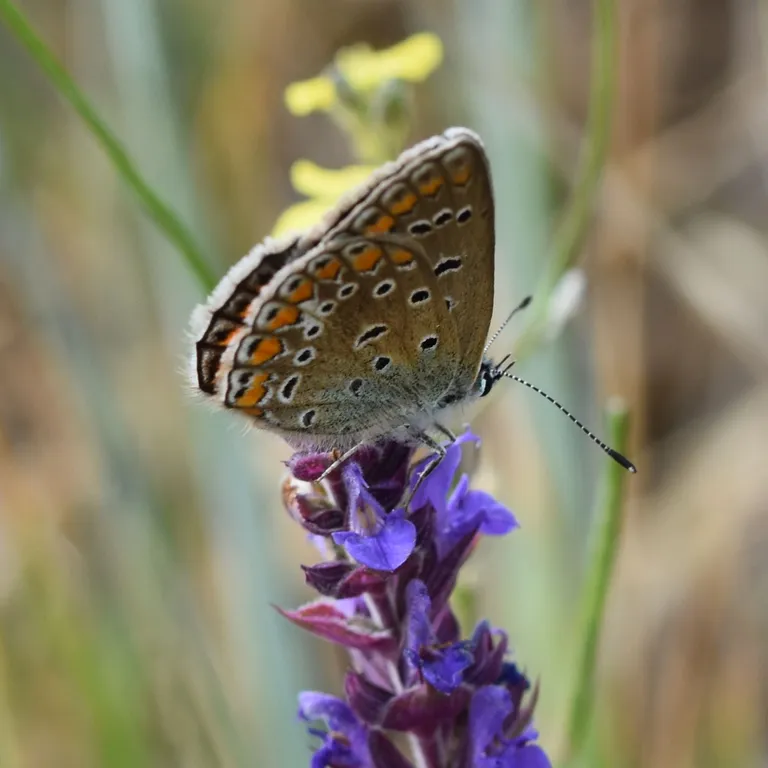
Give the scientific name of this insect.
Polyommatus icarus
